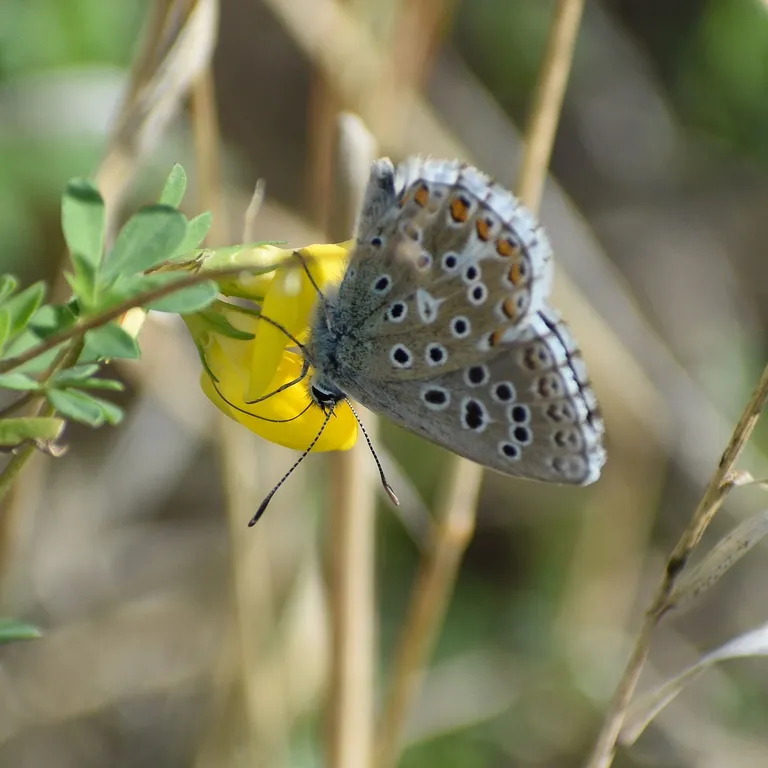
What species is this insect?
Lysandra bellargus
